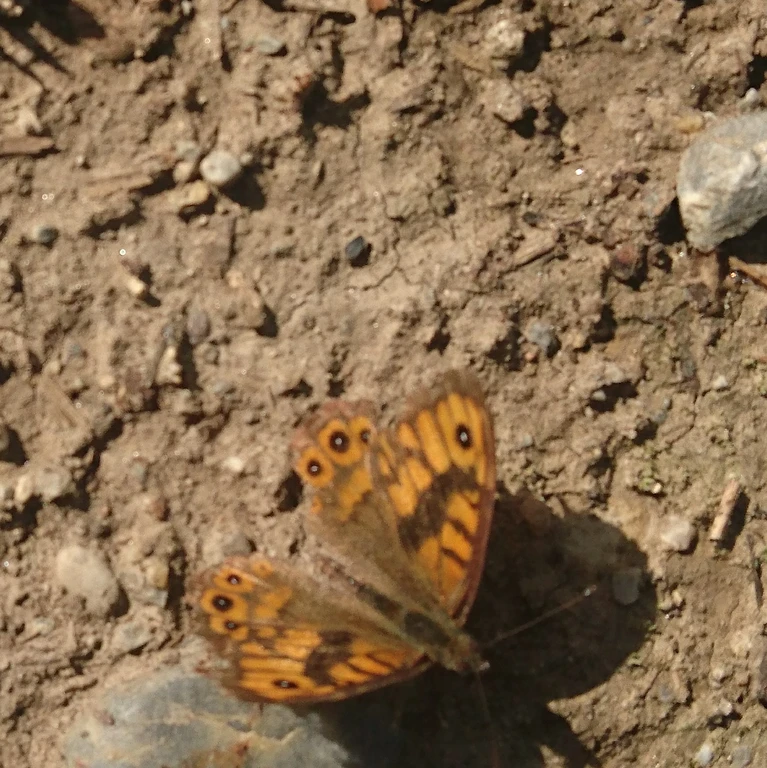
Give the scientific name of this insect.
Lasiommata megera (also Pararge megera)
